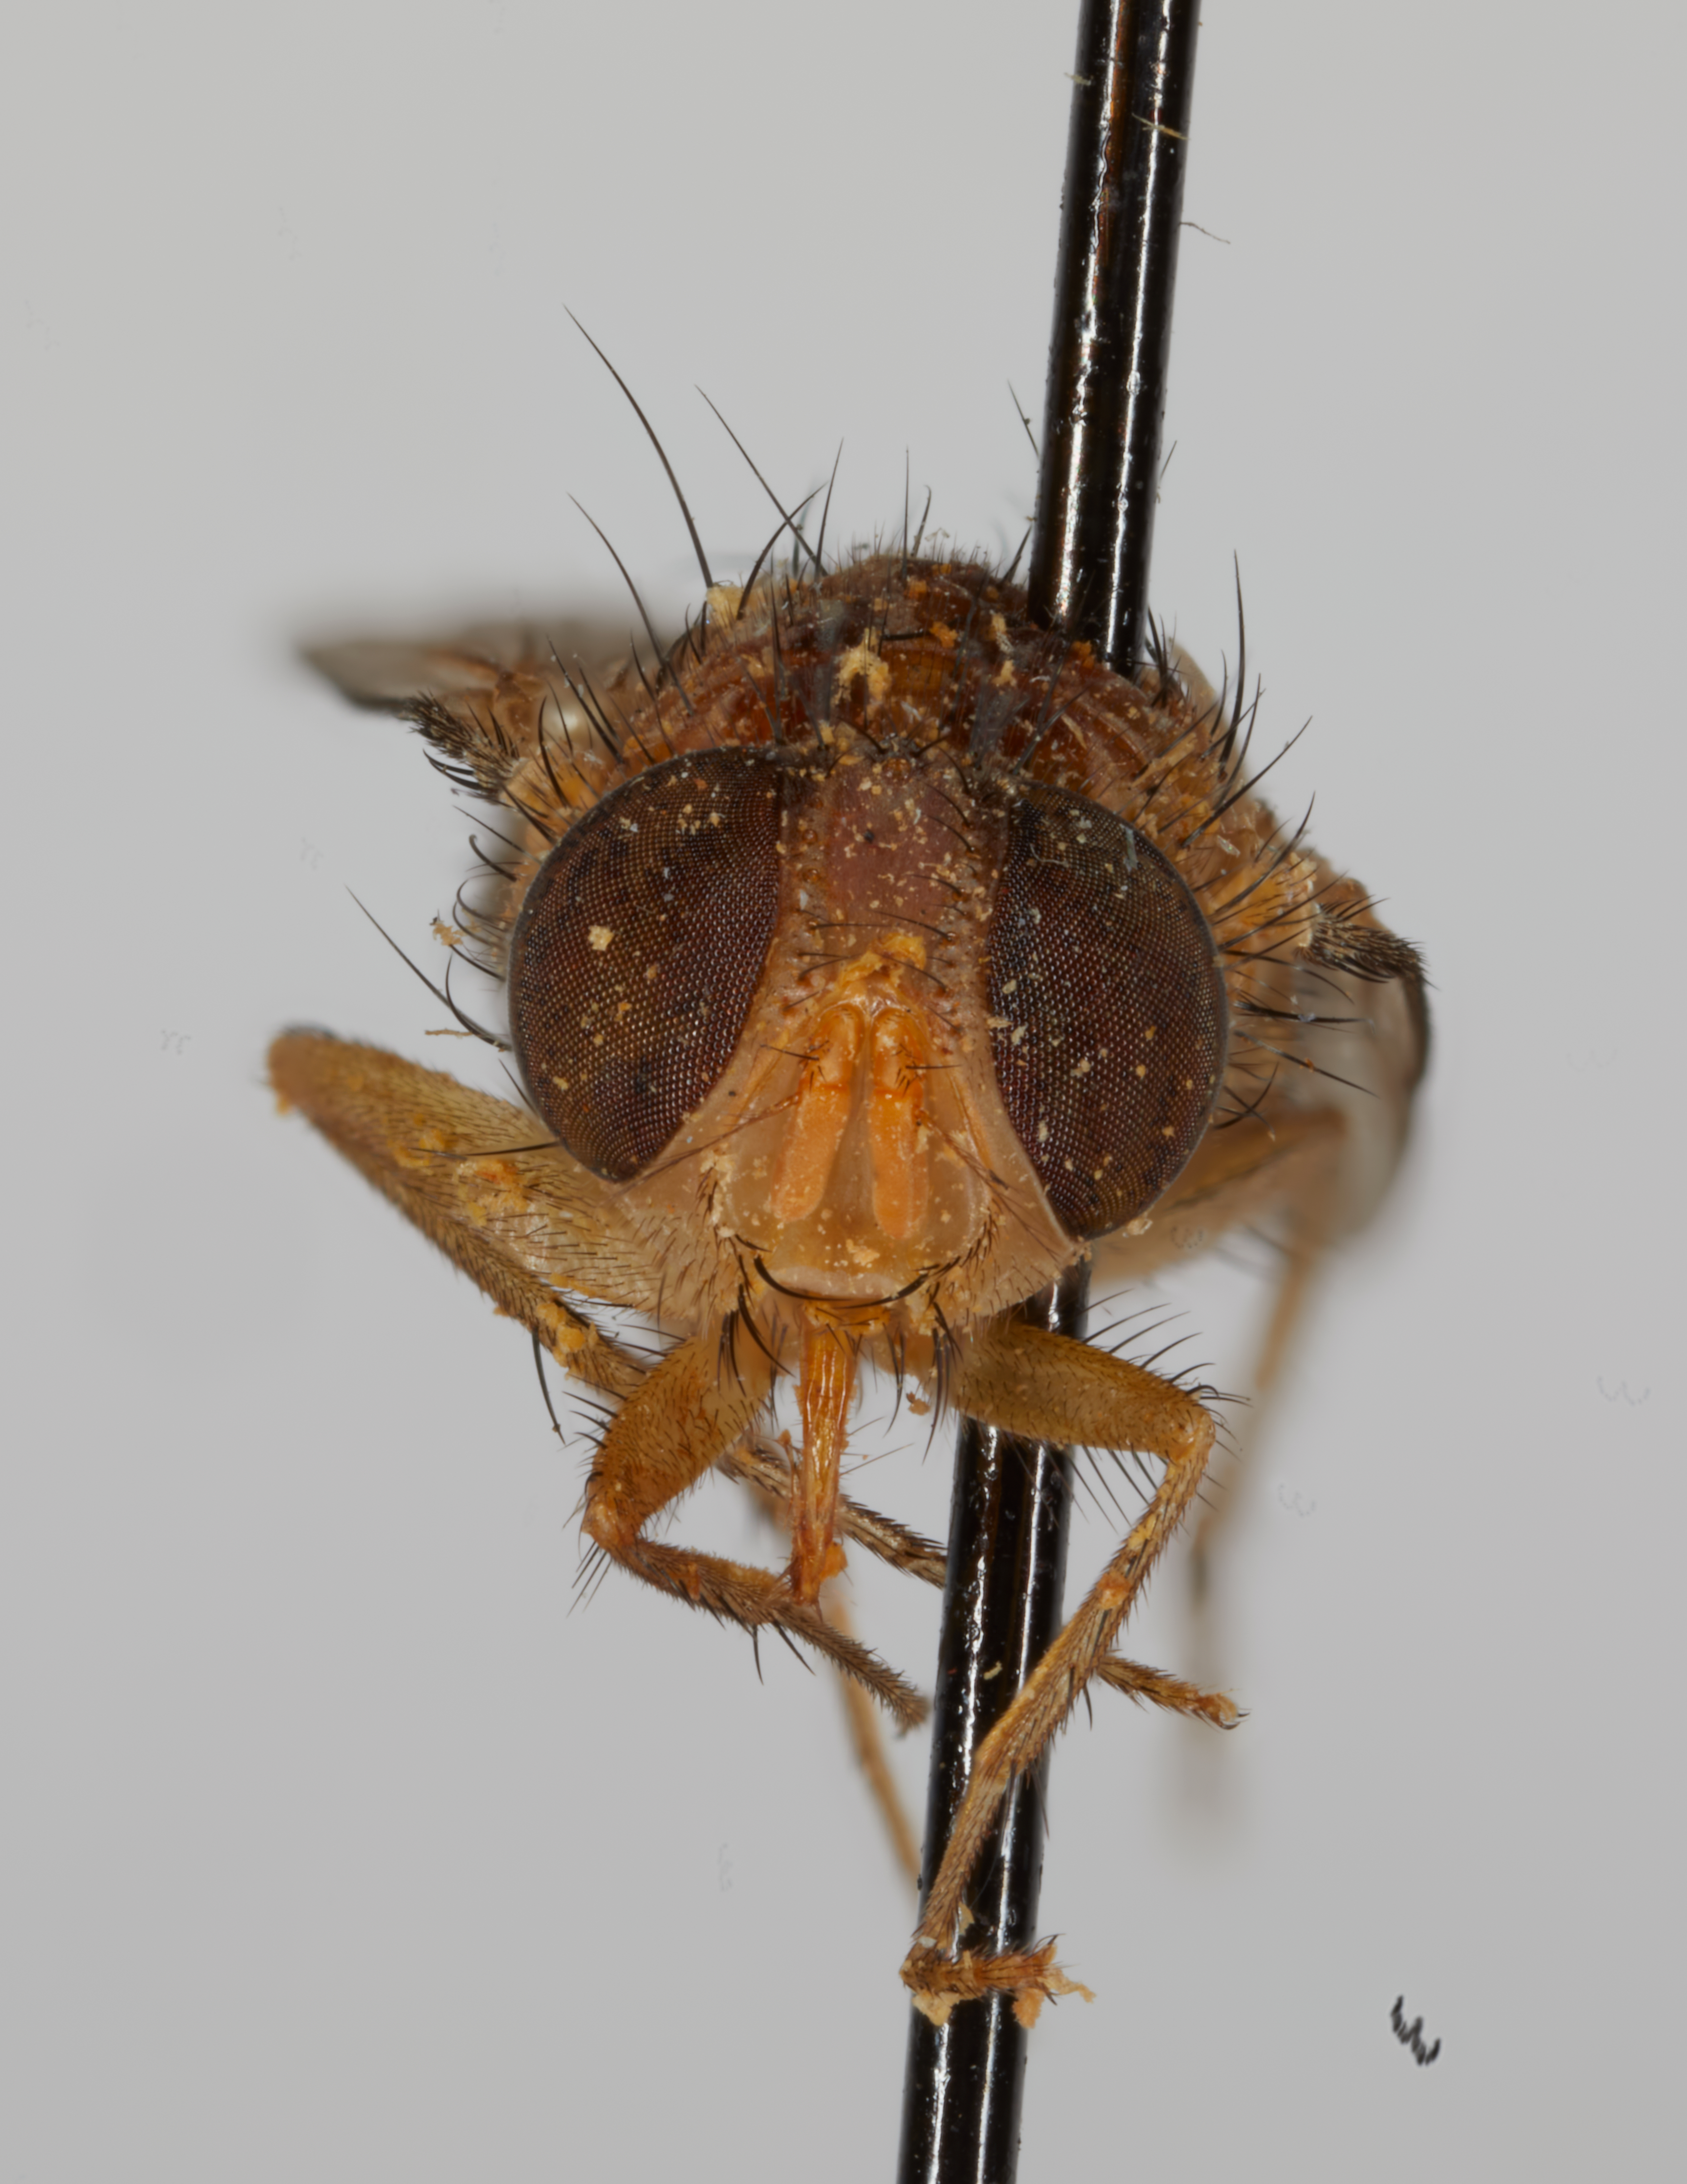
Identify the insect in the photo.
Auchmeromyiella angola
